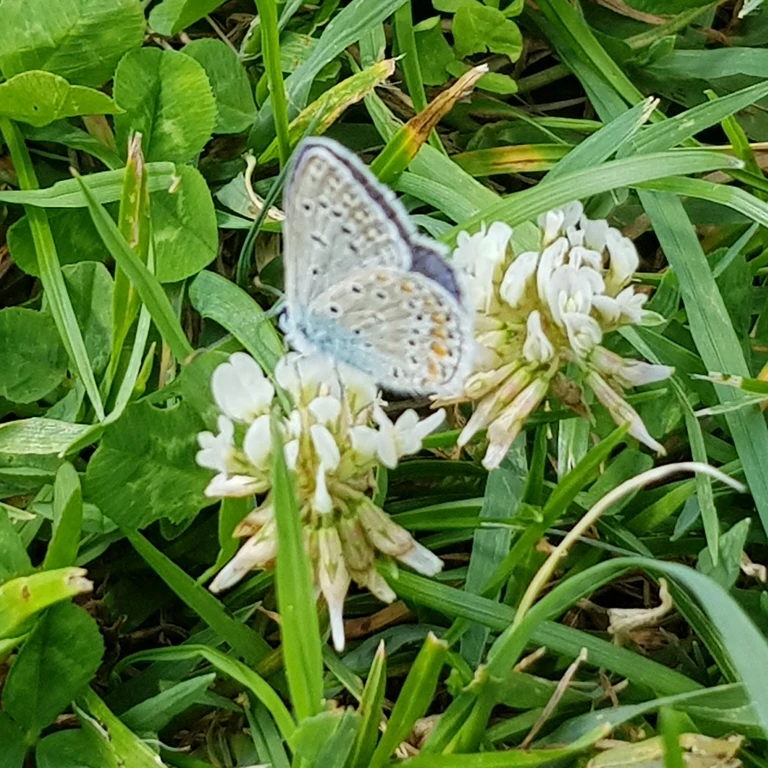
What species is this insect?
Polyommatus icarus
